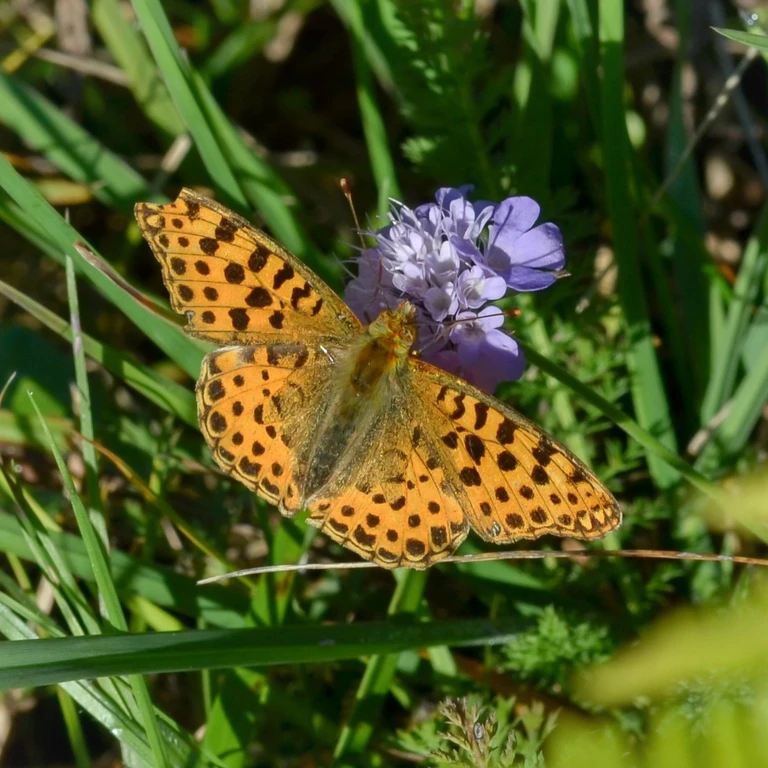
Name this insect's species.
Issoria lathonia
